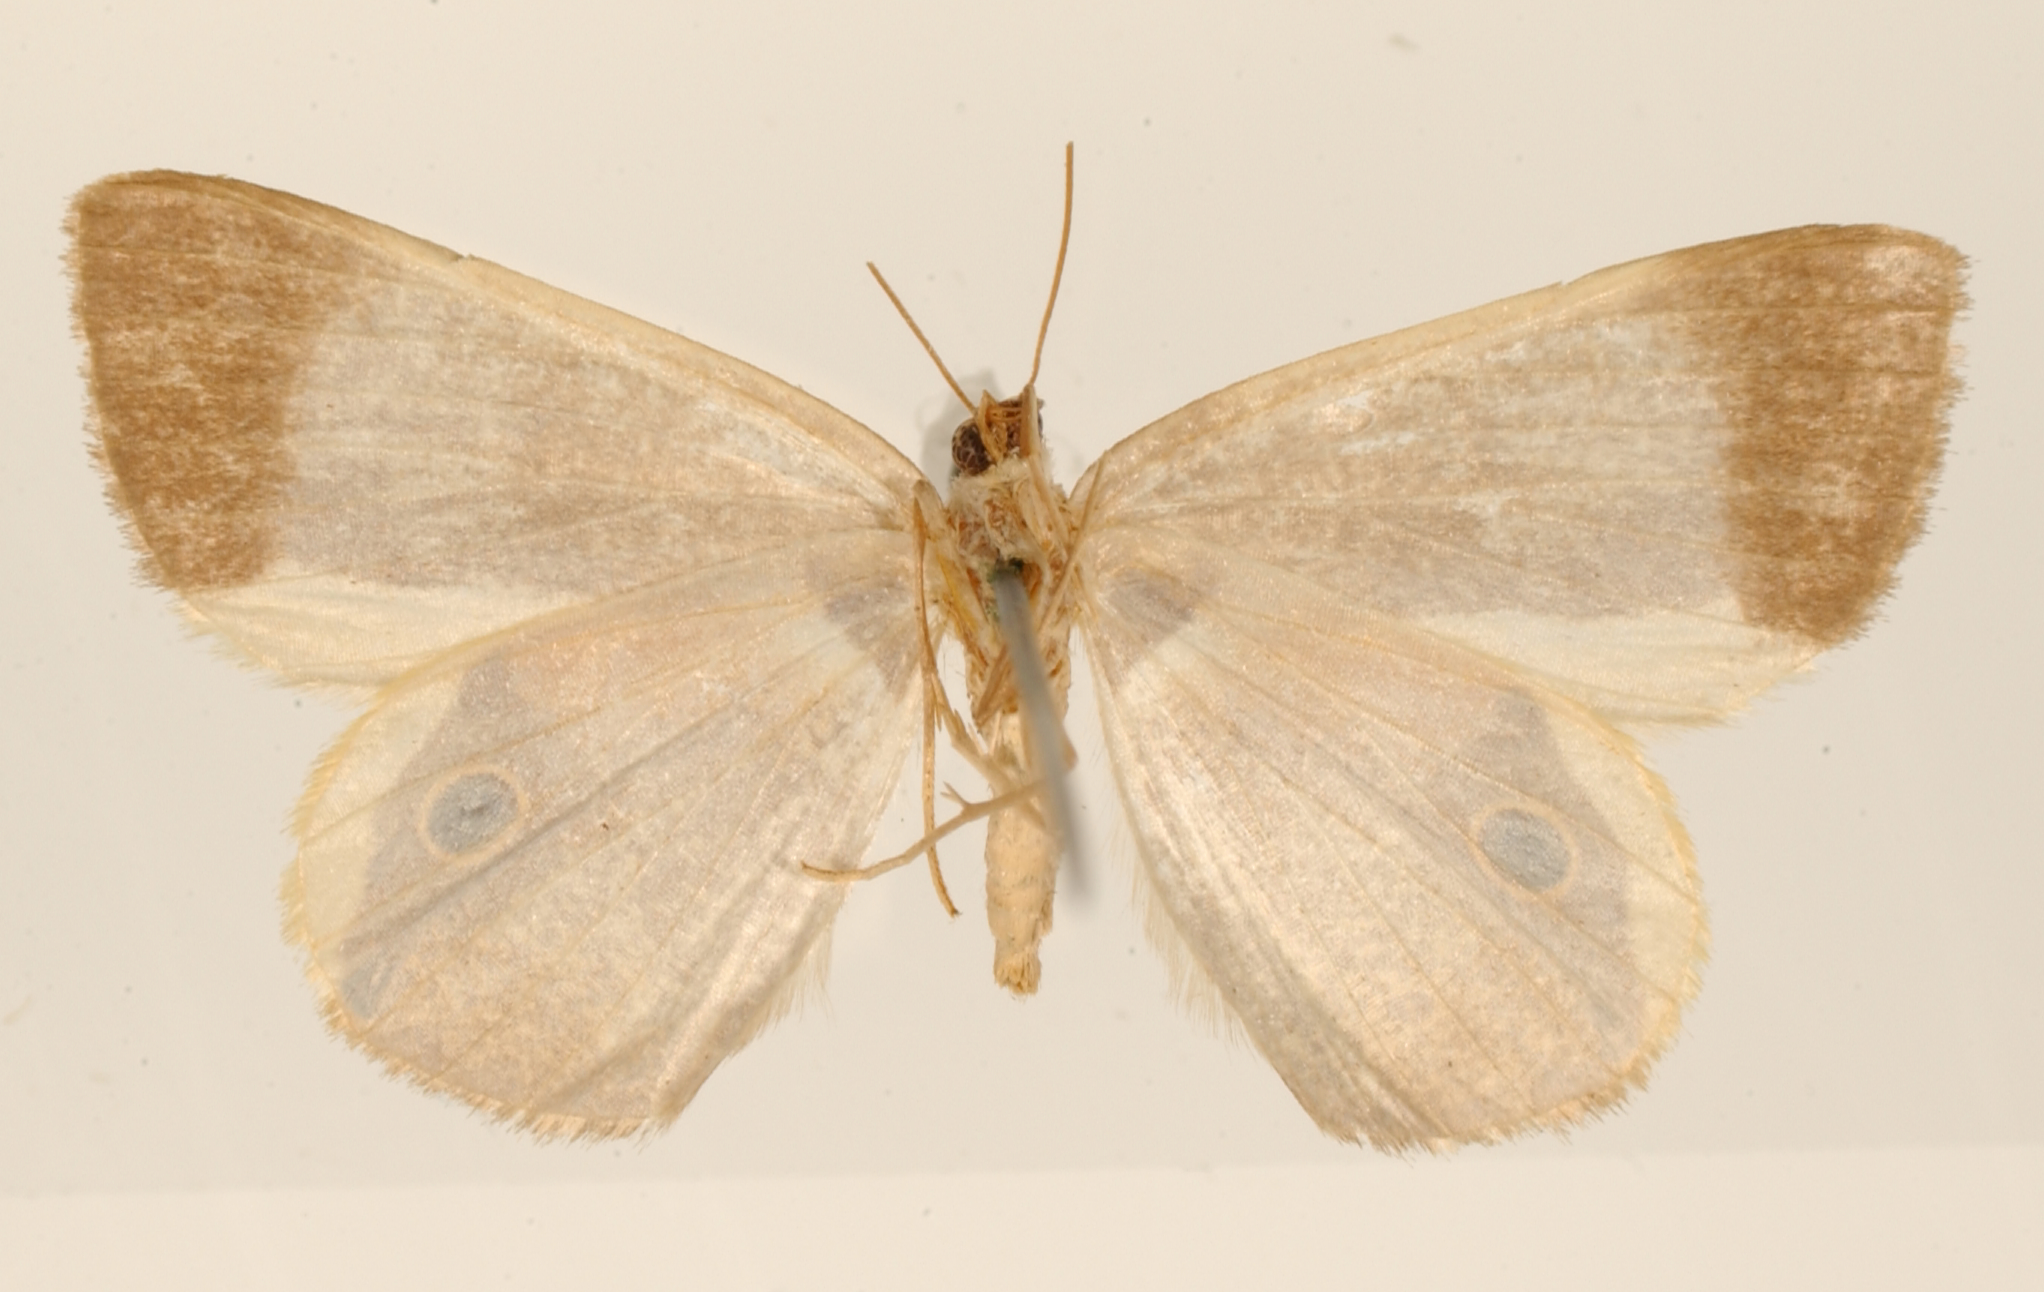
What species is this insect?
Ophthalmophora phrynearia
